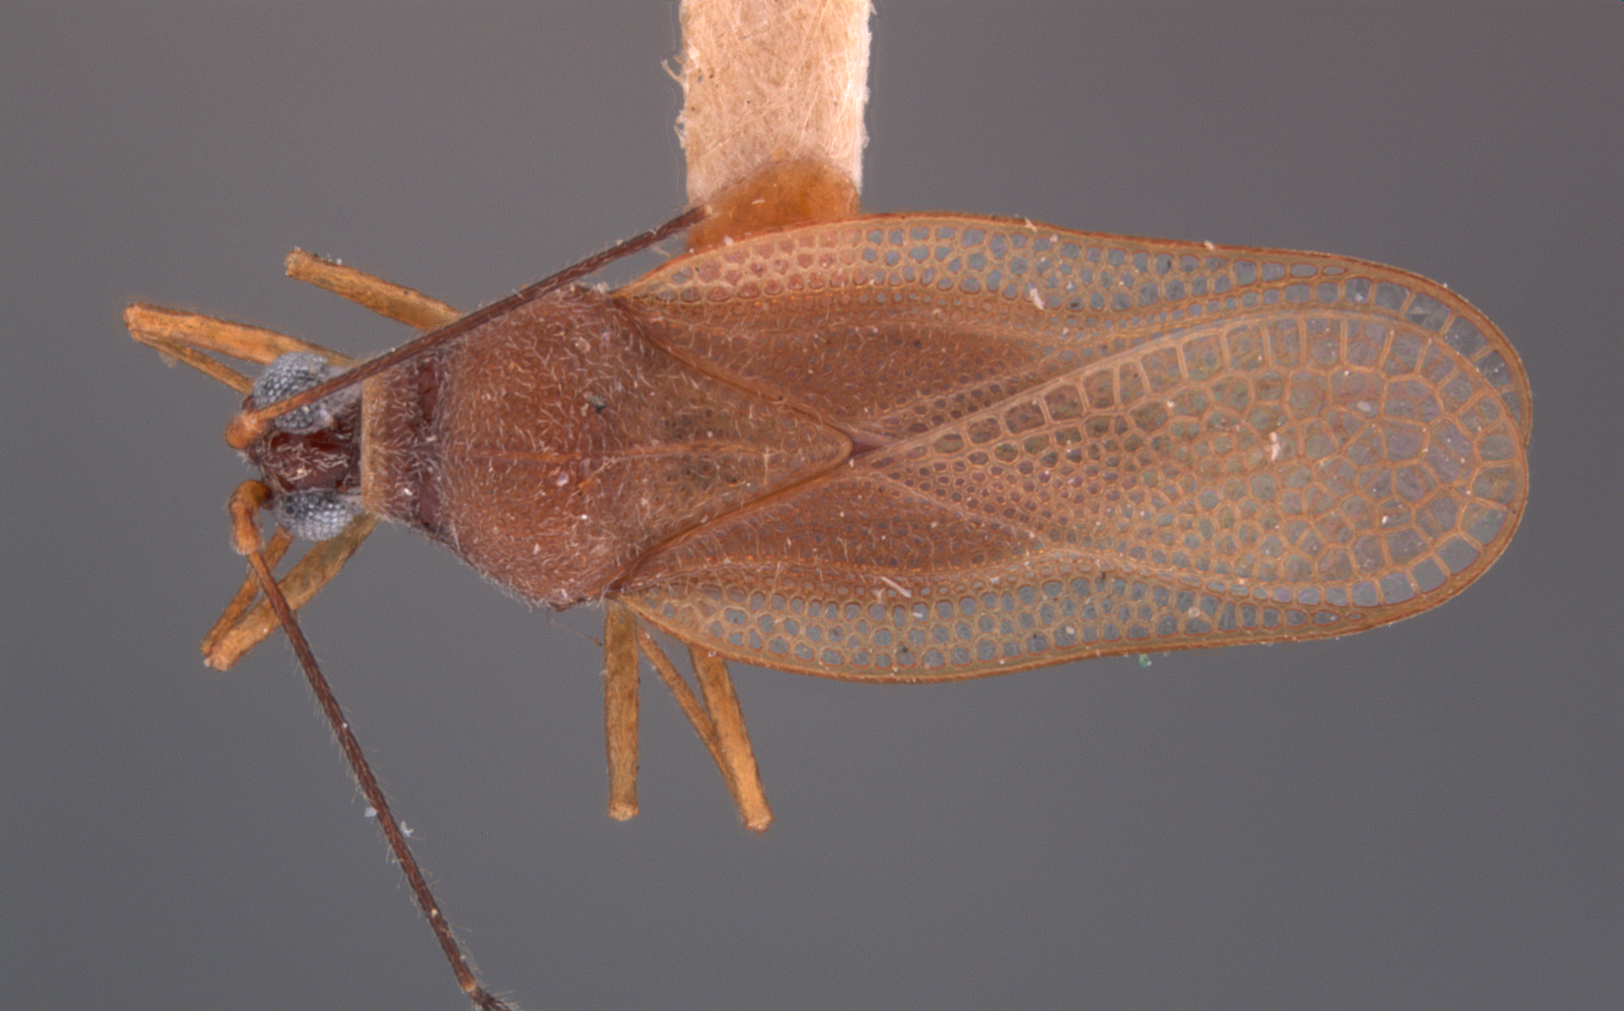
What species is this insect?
Eteoneus visendus
